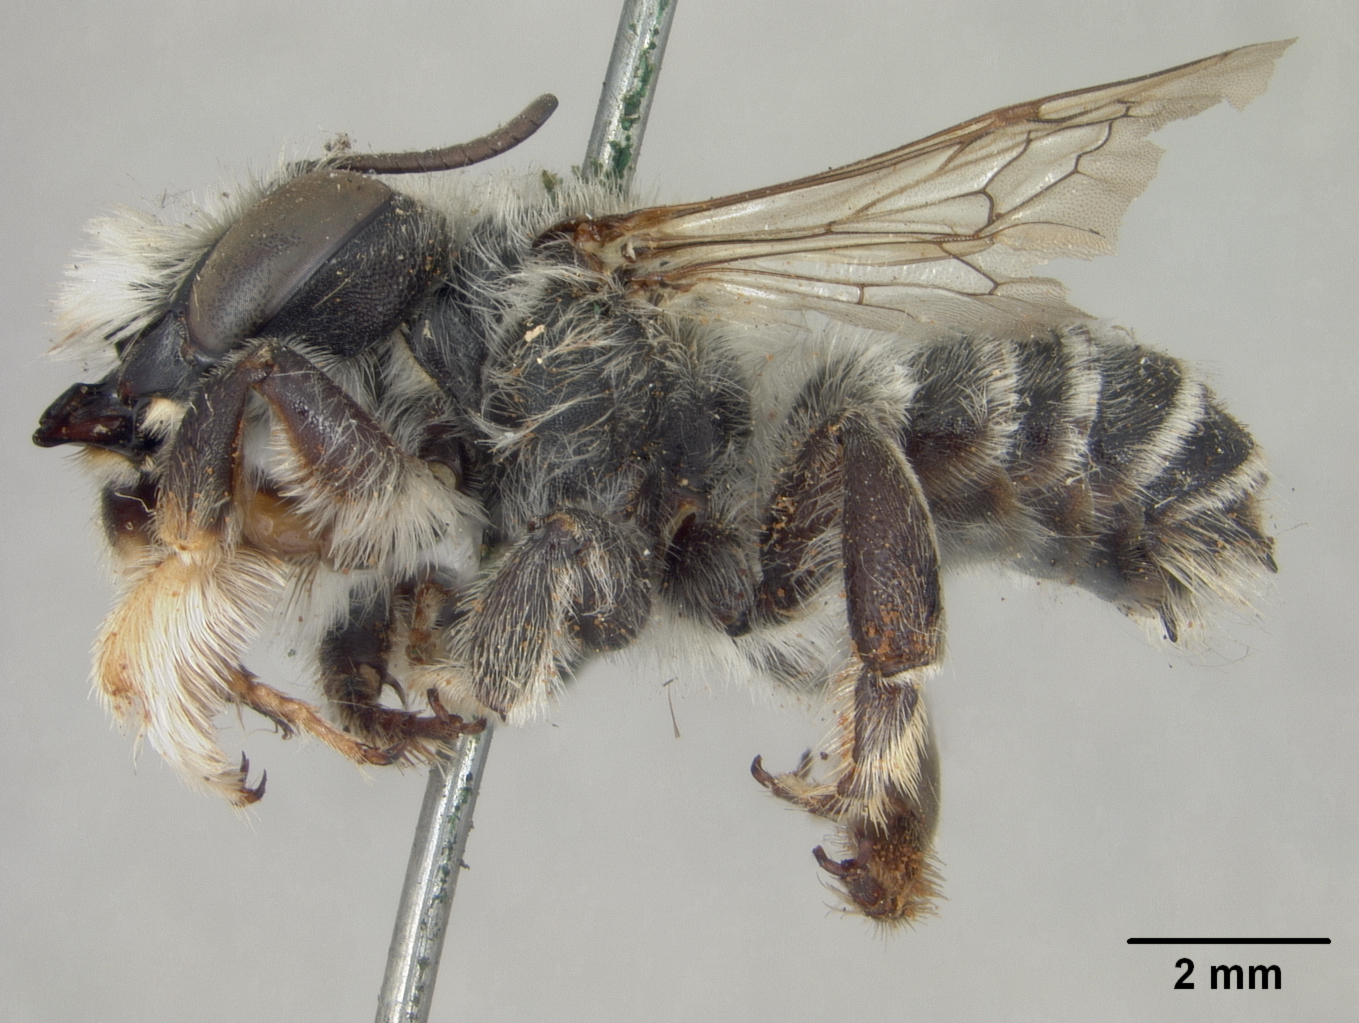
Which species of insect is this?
Megachile gravita
